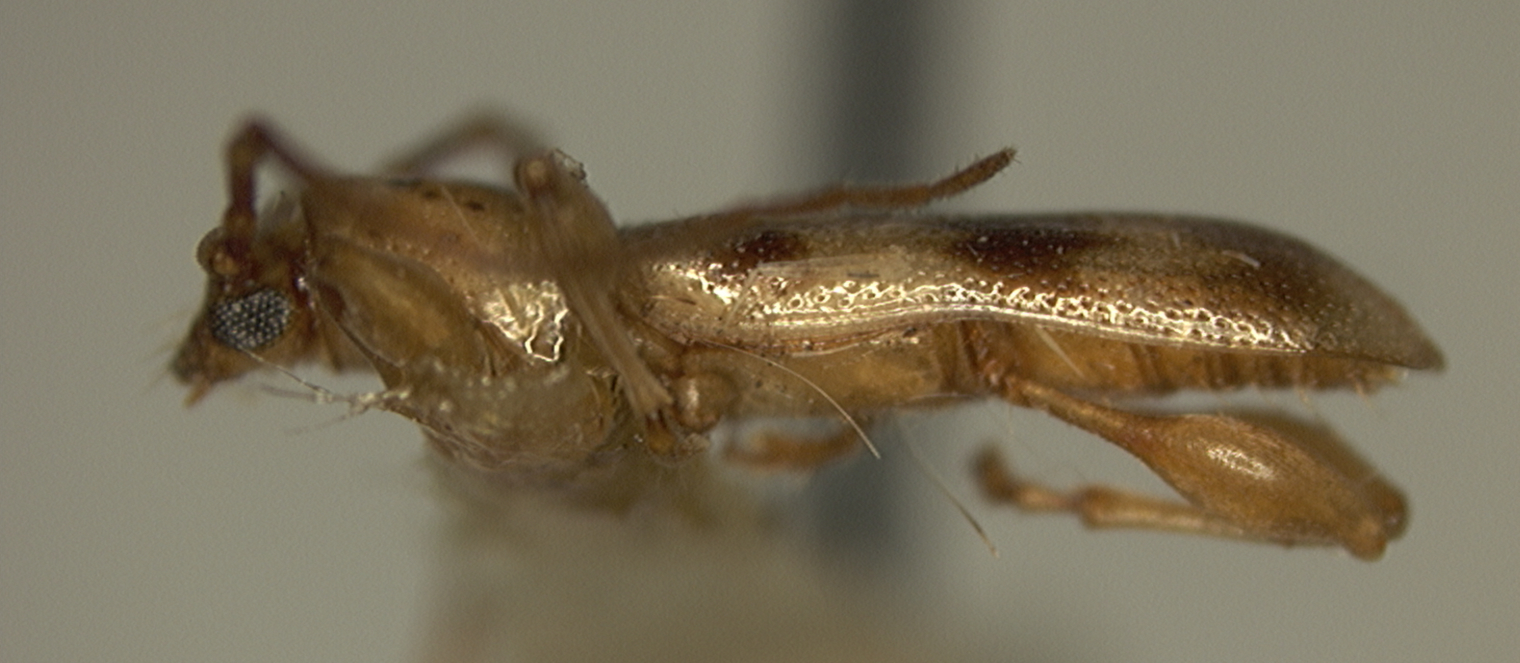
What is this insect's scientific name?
Plectromerus ornatus
